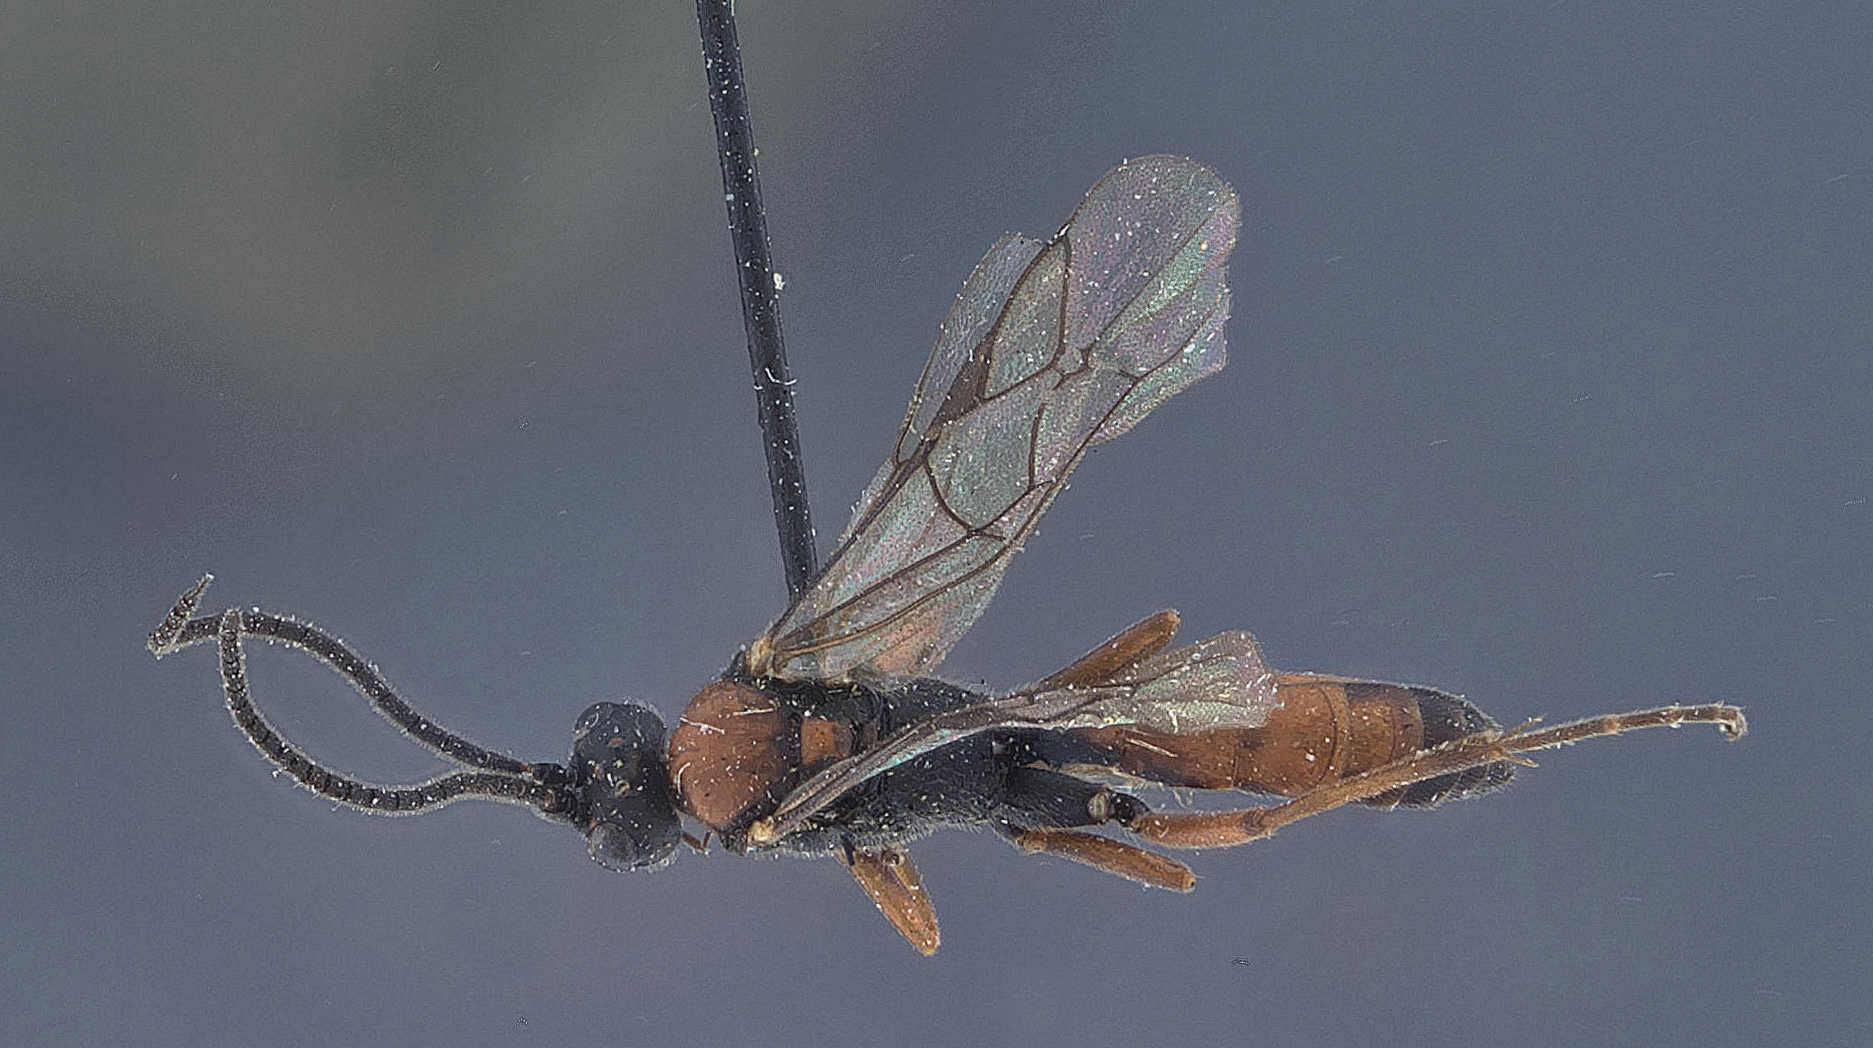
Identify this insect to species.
Opidnus rufinotum
